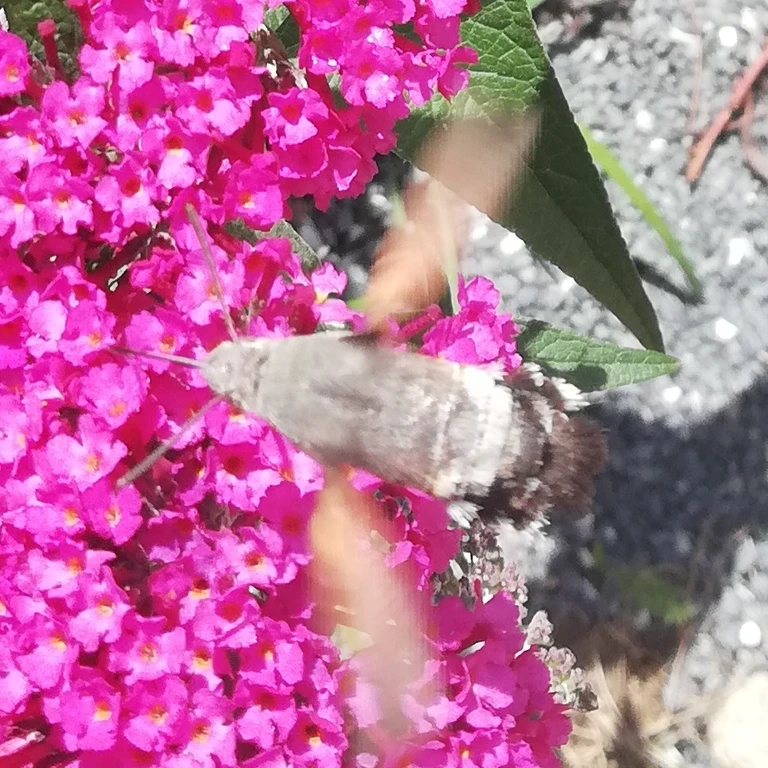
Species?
Macroglossum stellatarum
